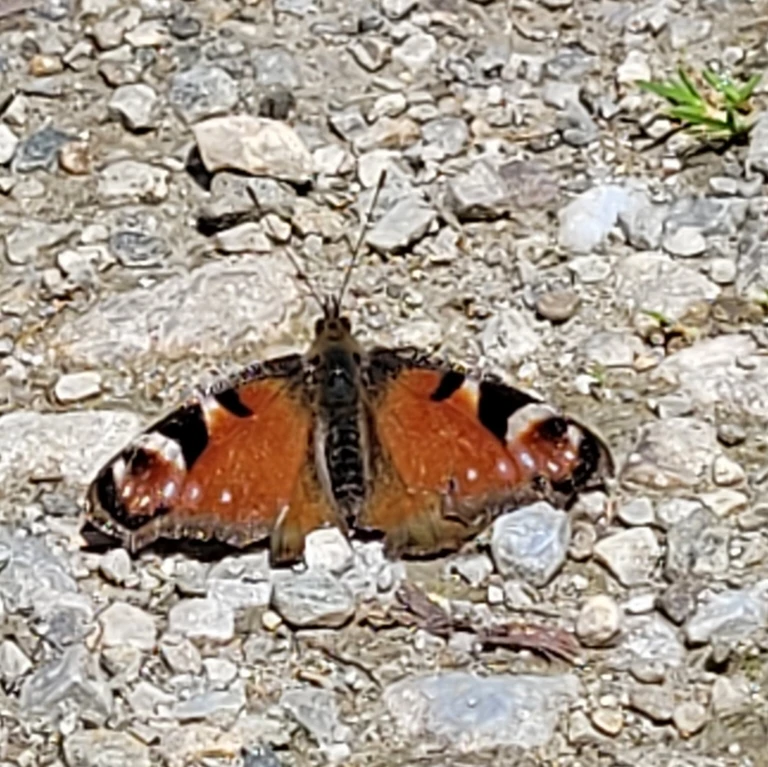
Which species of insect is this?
Aglais io
